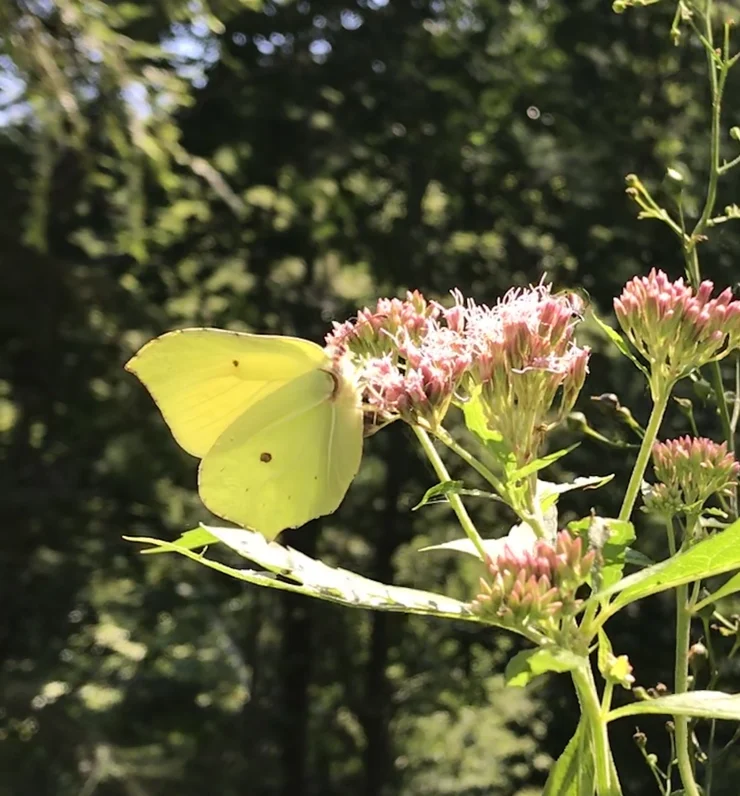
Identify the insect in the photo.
Gonepteryx rhamni
